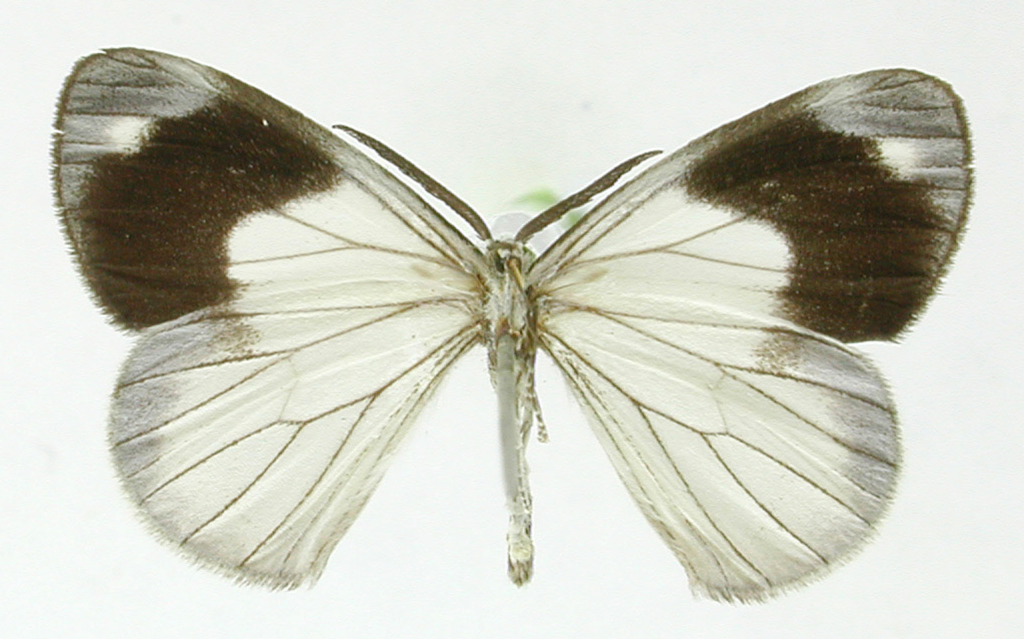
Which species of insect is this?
Devarodes suppressa
